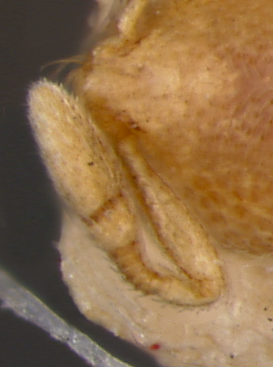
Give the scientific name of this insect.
Carebara osborni
